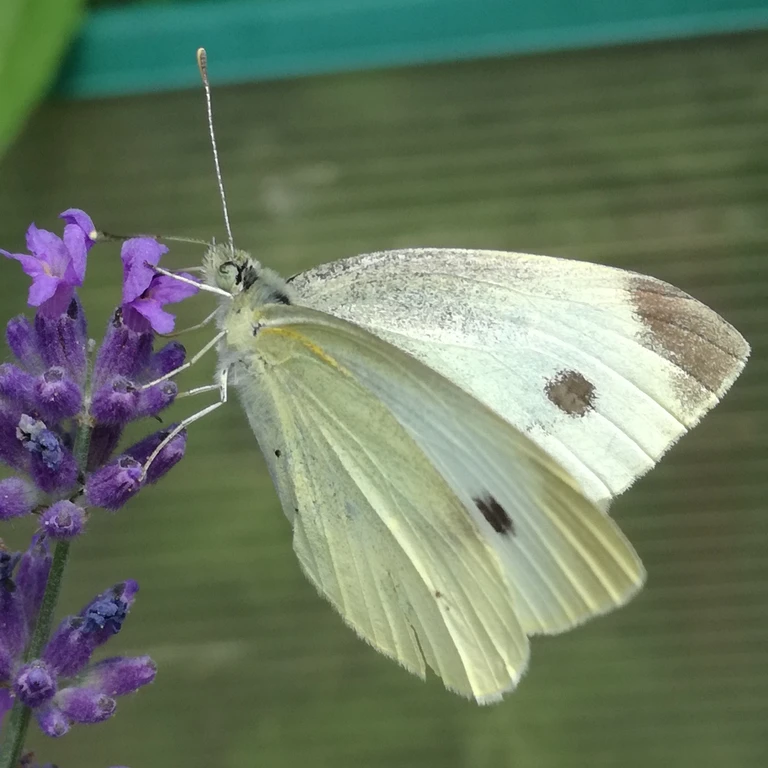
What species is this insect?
Pieris rapae
